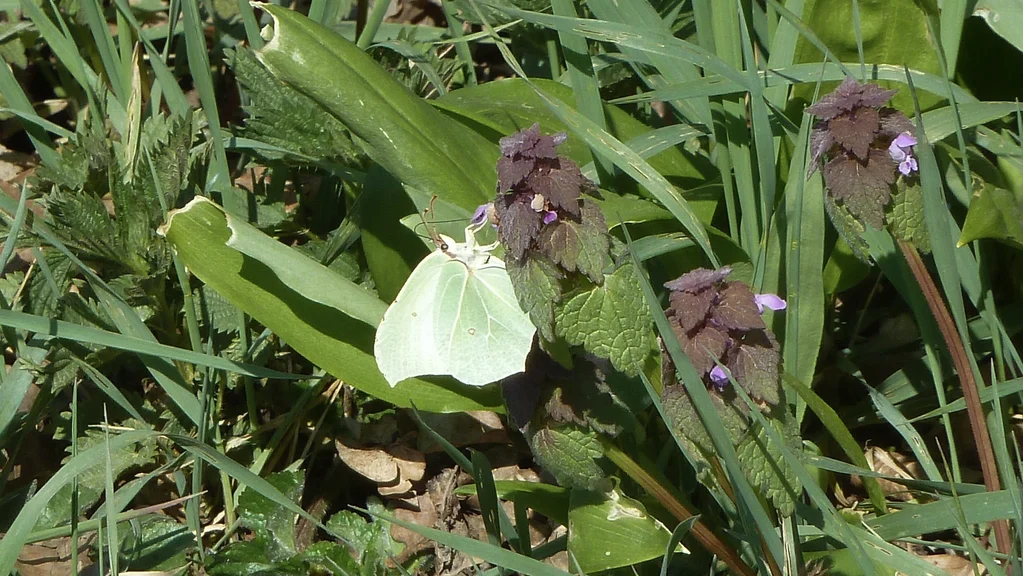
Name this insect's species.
Gonepteryx rhamni
